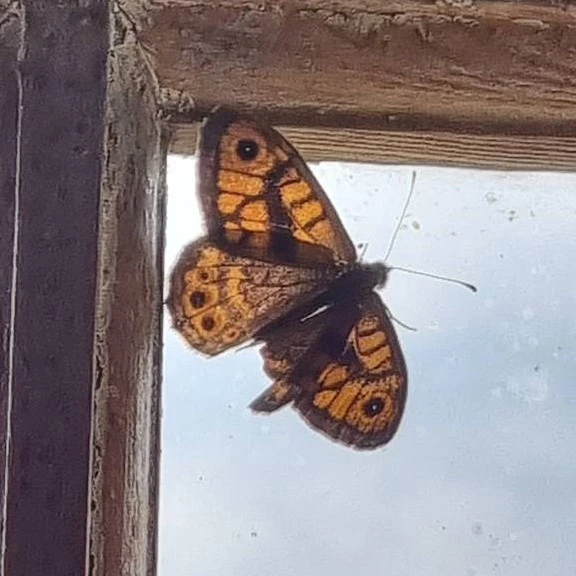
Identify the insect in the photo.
Lasiommata megera (also Pararge megera)
